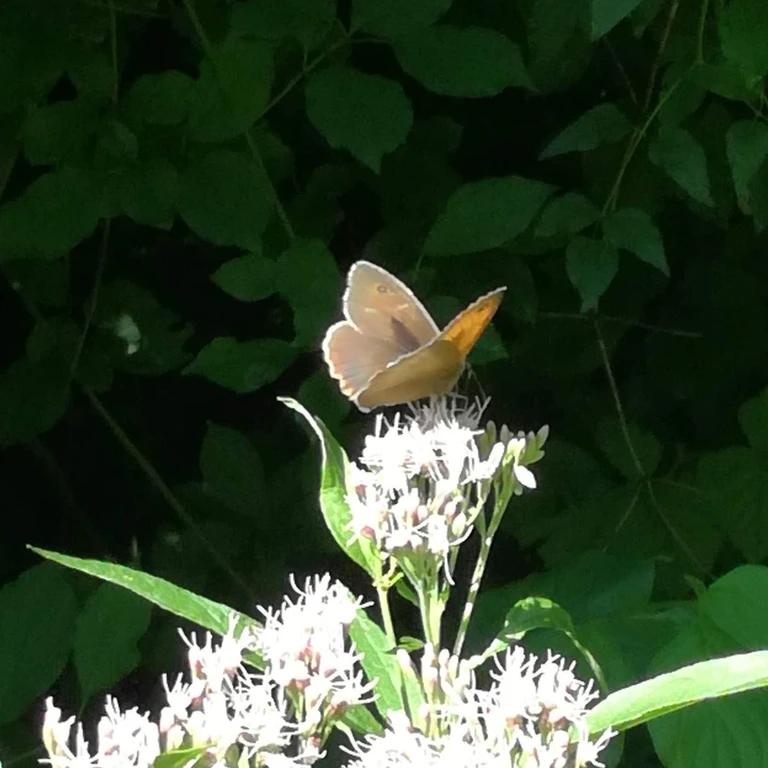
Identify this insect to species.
Maniola jurtina
